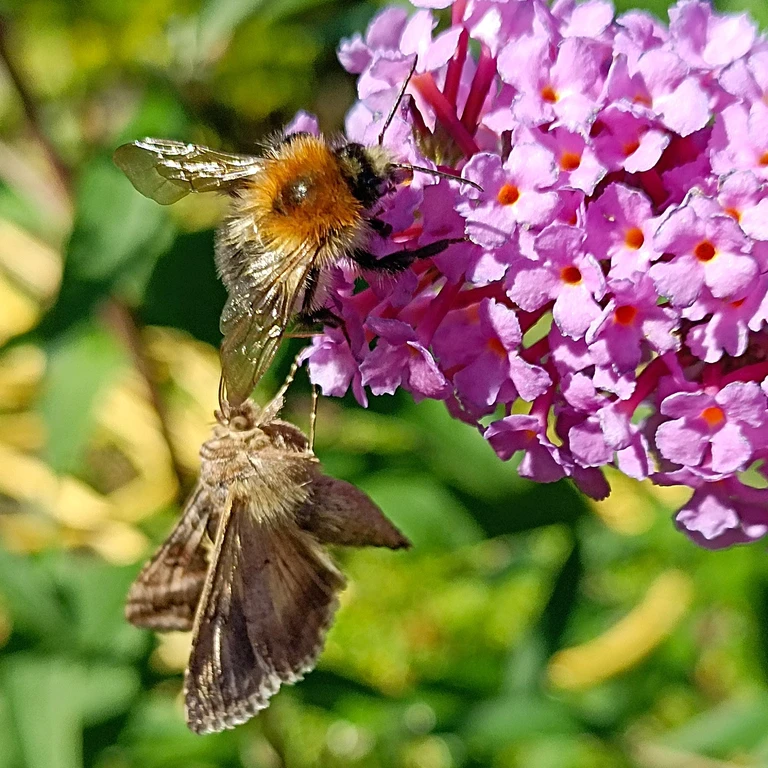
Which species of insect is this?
Autographa gamma
